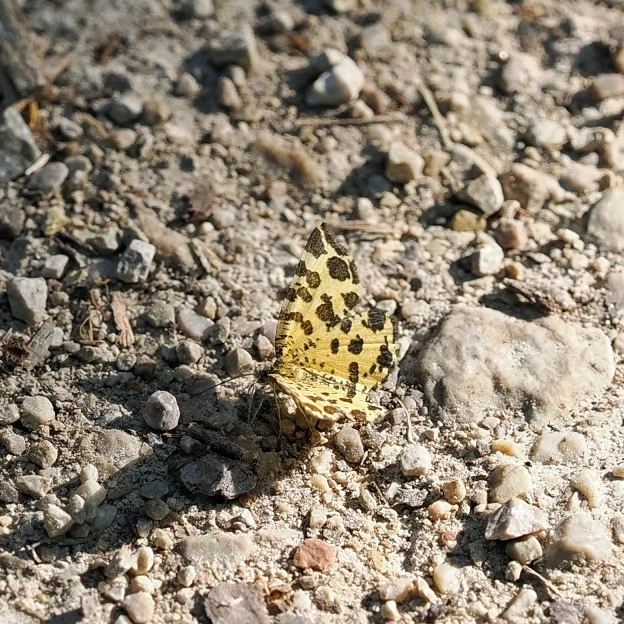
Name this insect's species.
Pseudopanthera macularia
